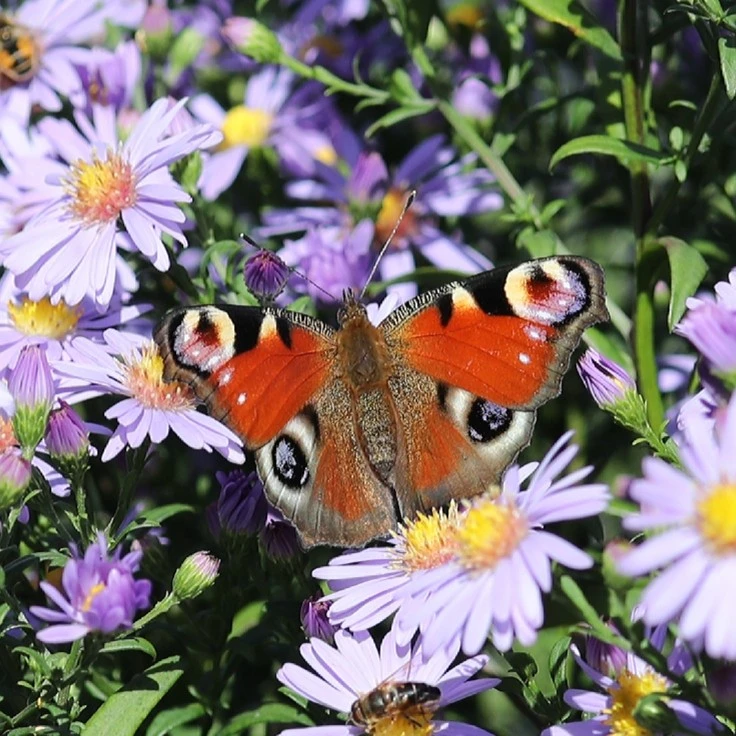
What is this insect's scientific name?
Aglais io
